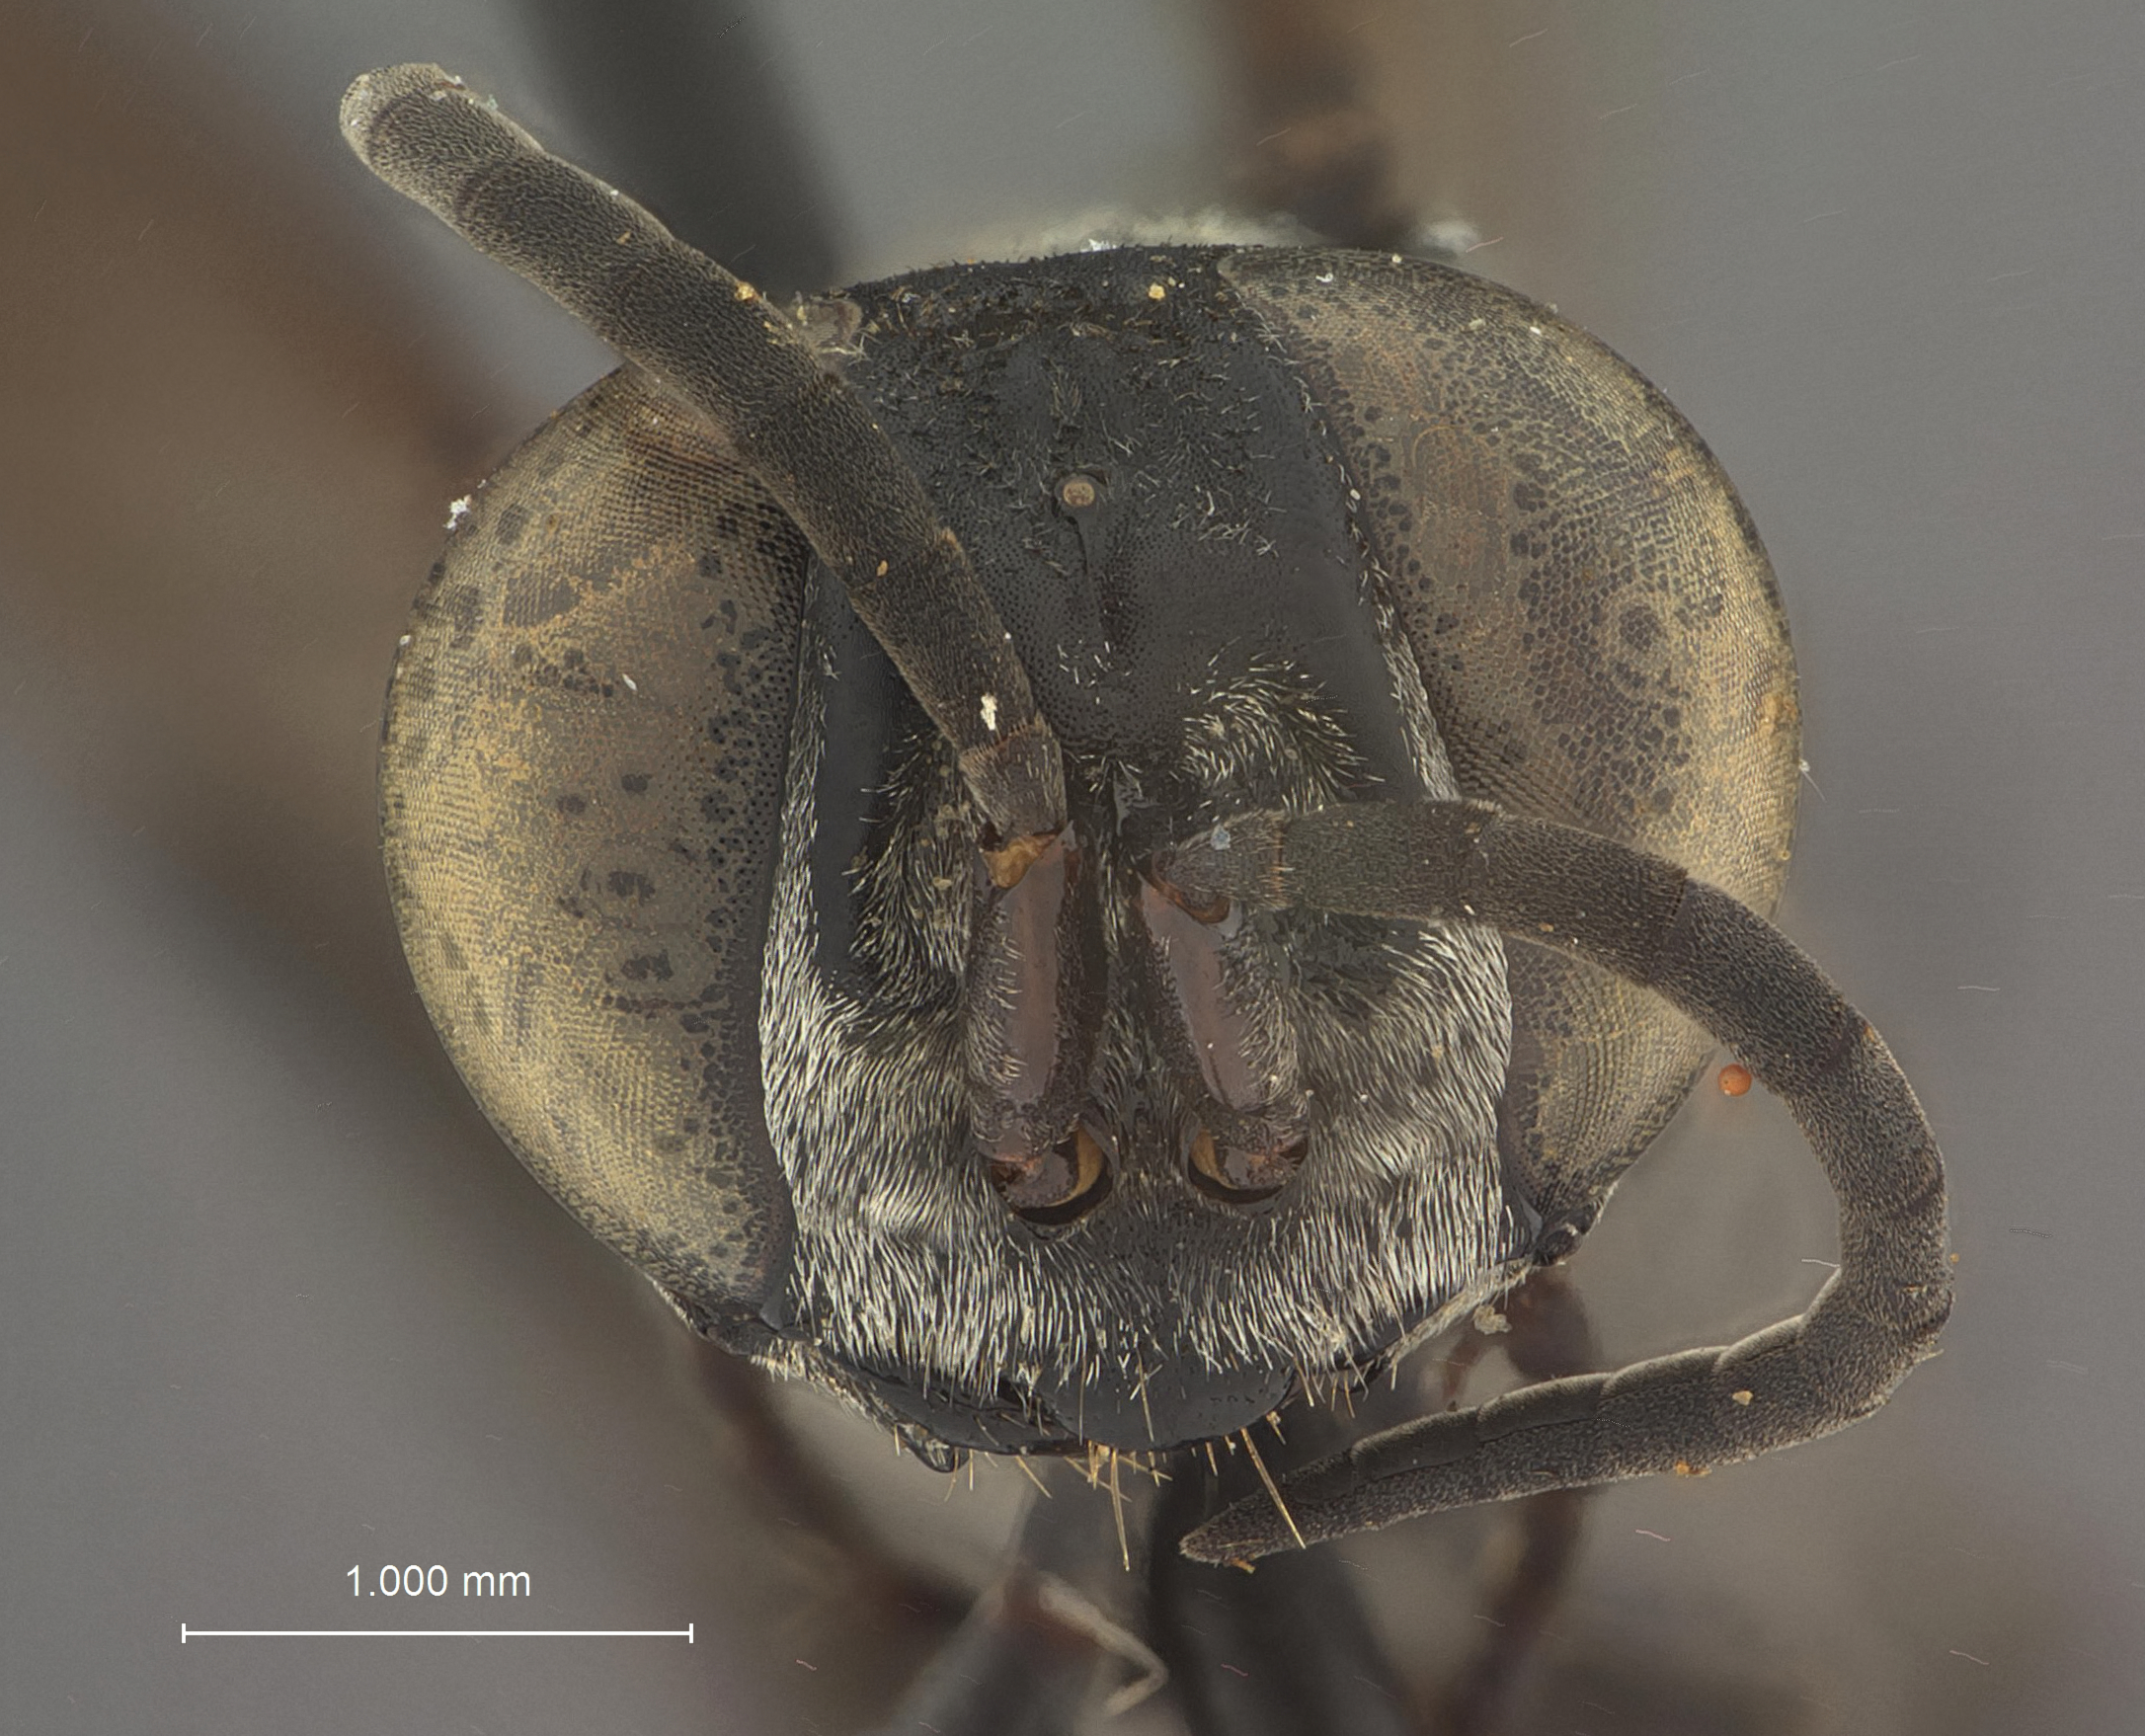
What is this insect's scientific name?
Liris liparus
